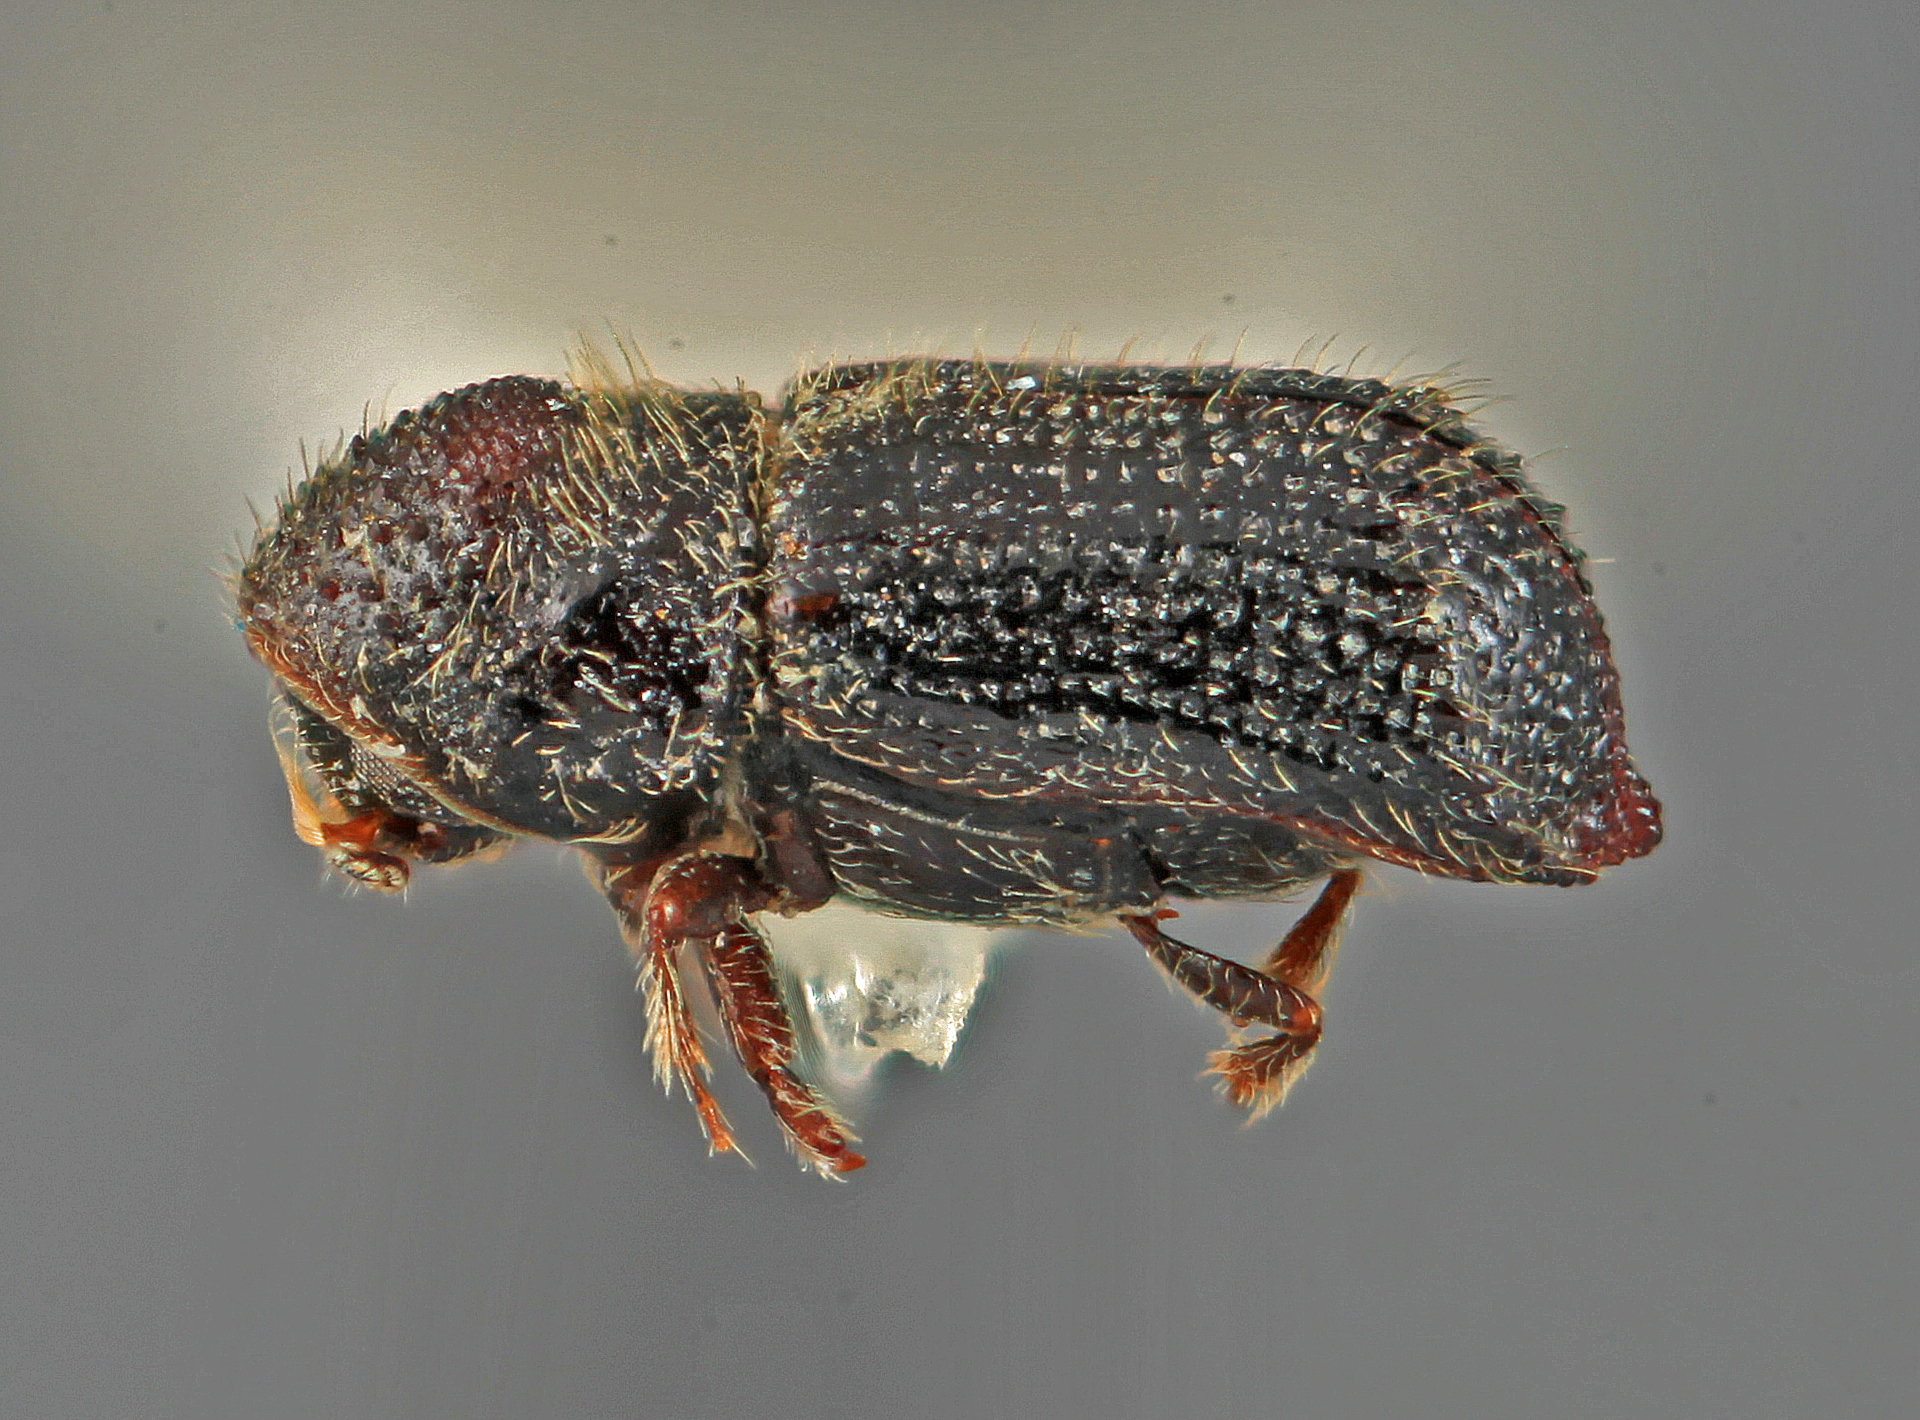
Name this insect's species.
Phloeocleptus ardis
